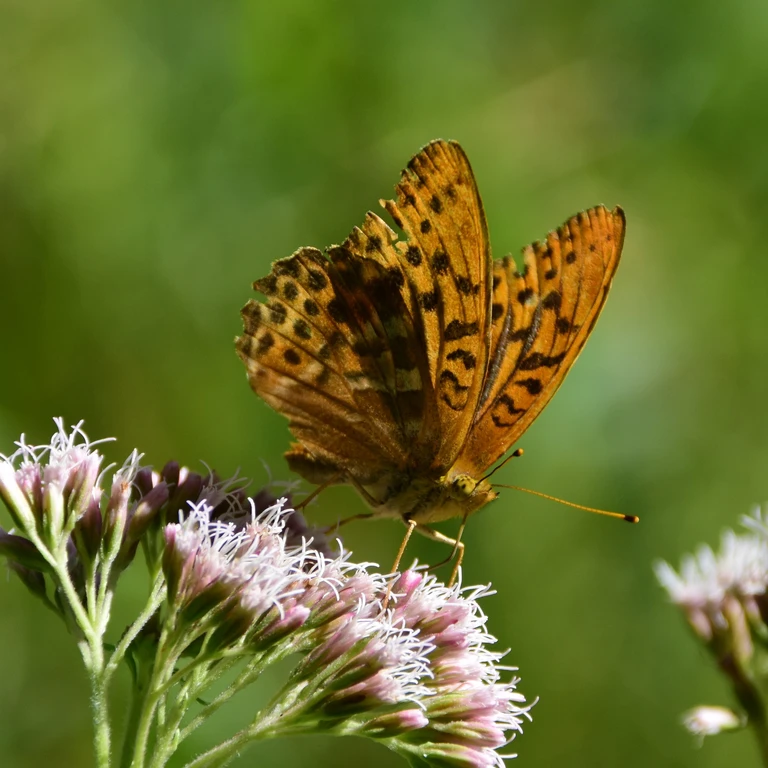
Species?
Argynnis paphia
